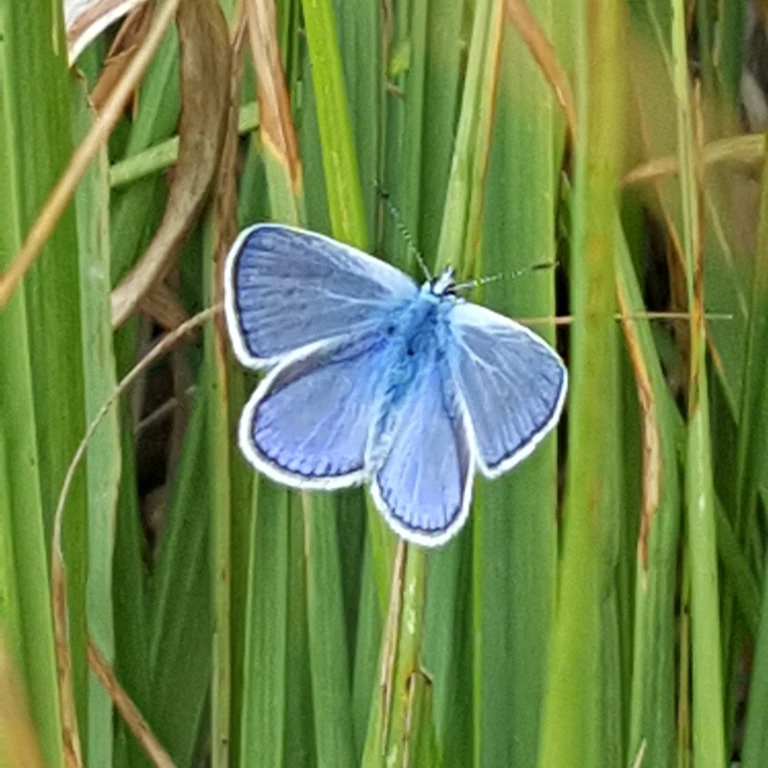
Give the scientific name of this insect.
Polyommatus icarus
